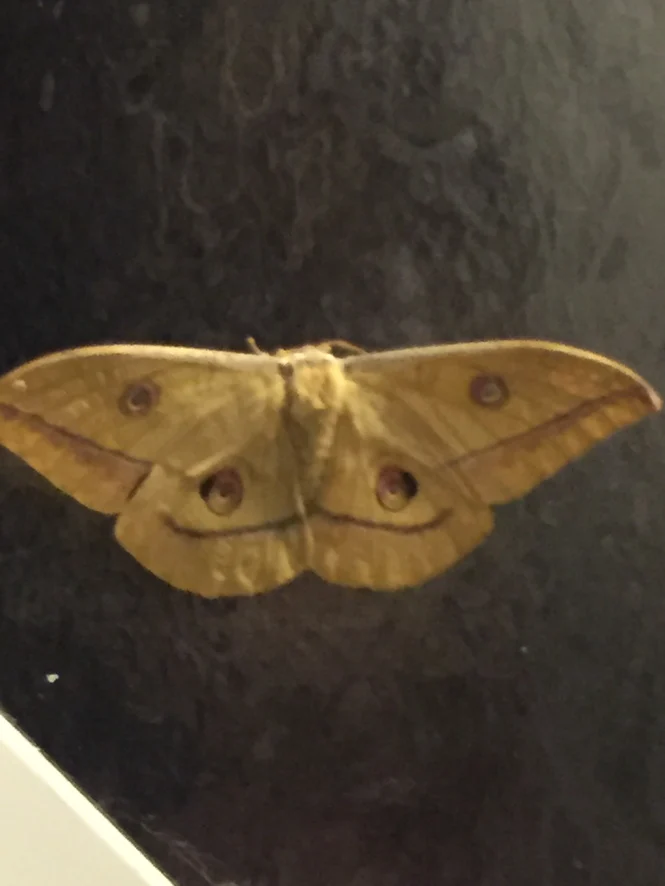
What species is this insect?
Antheraea yamamai
